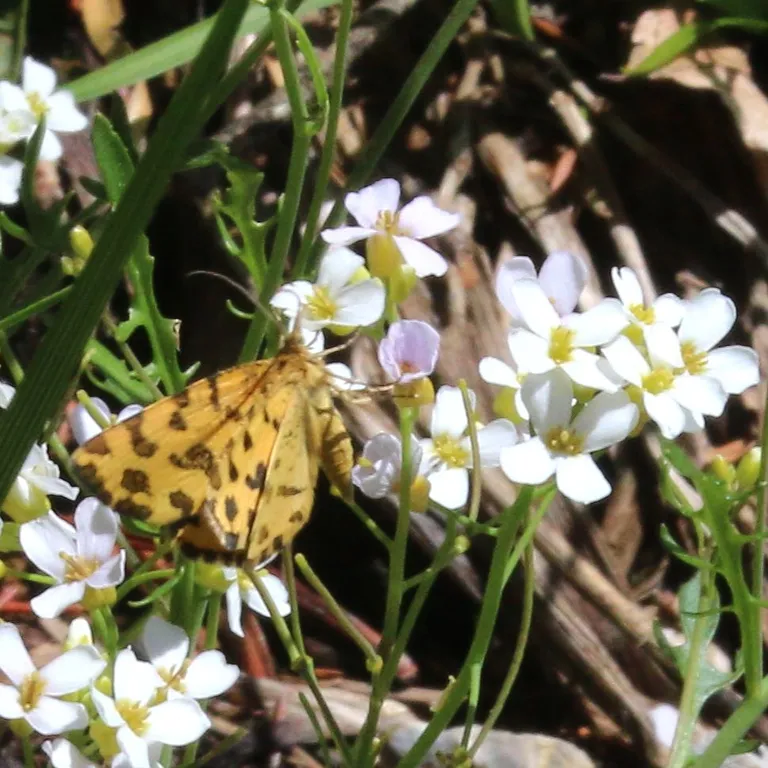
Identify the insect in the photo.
Pseudopanthera macularia
